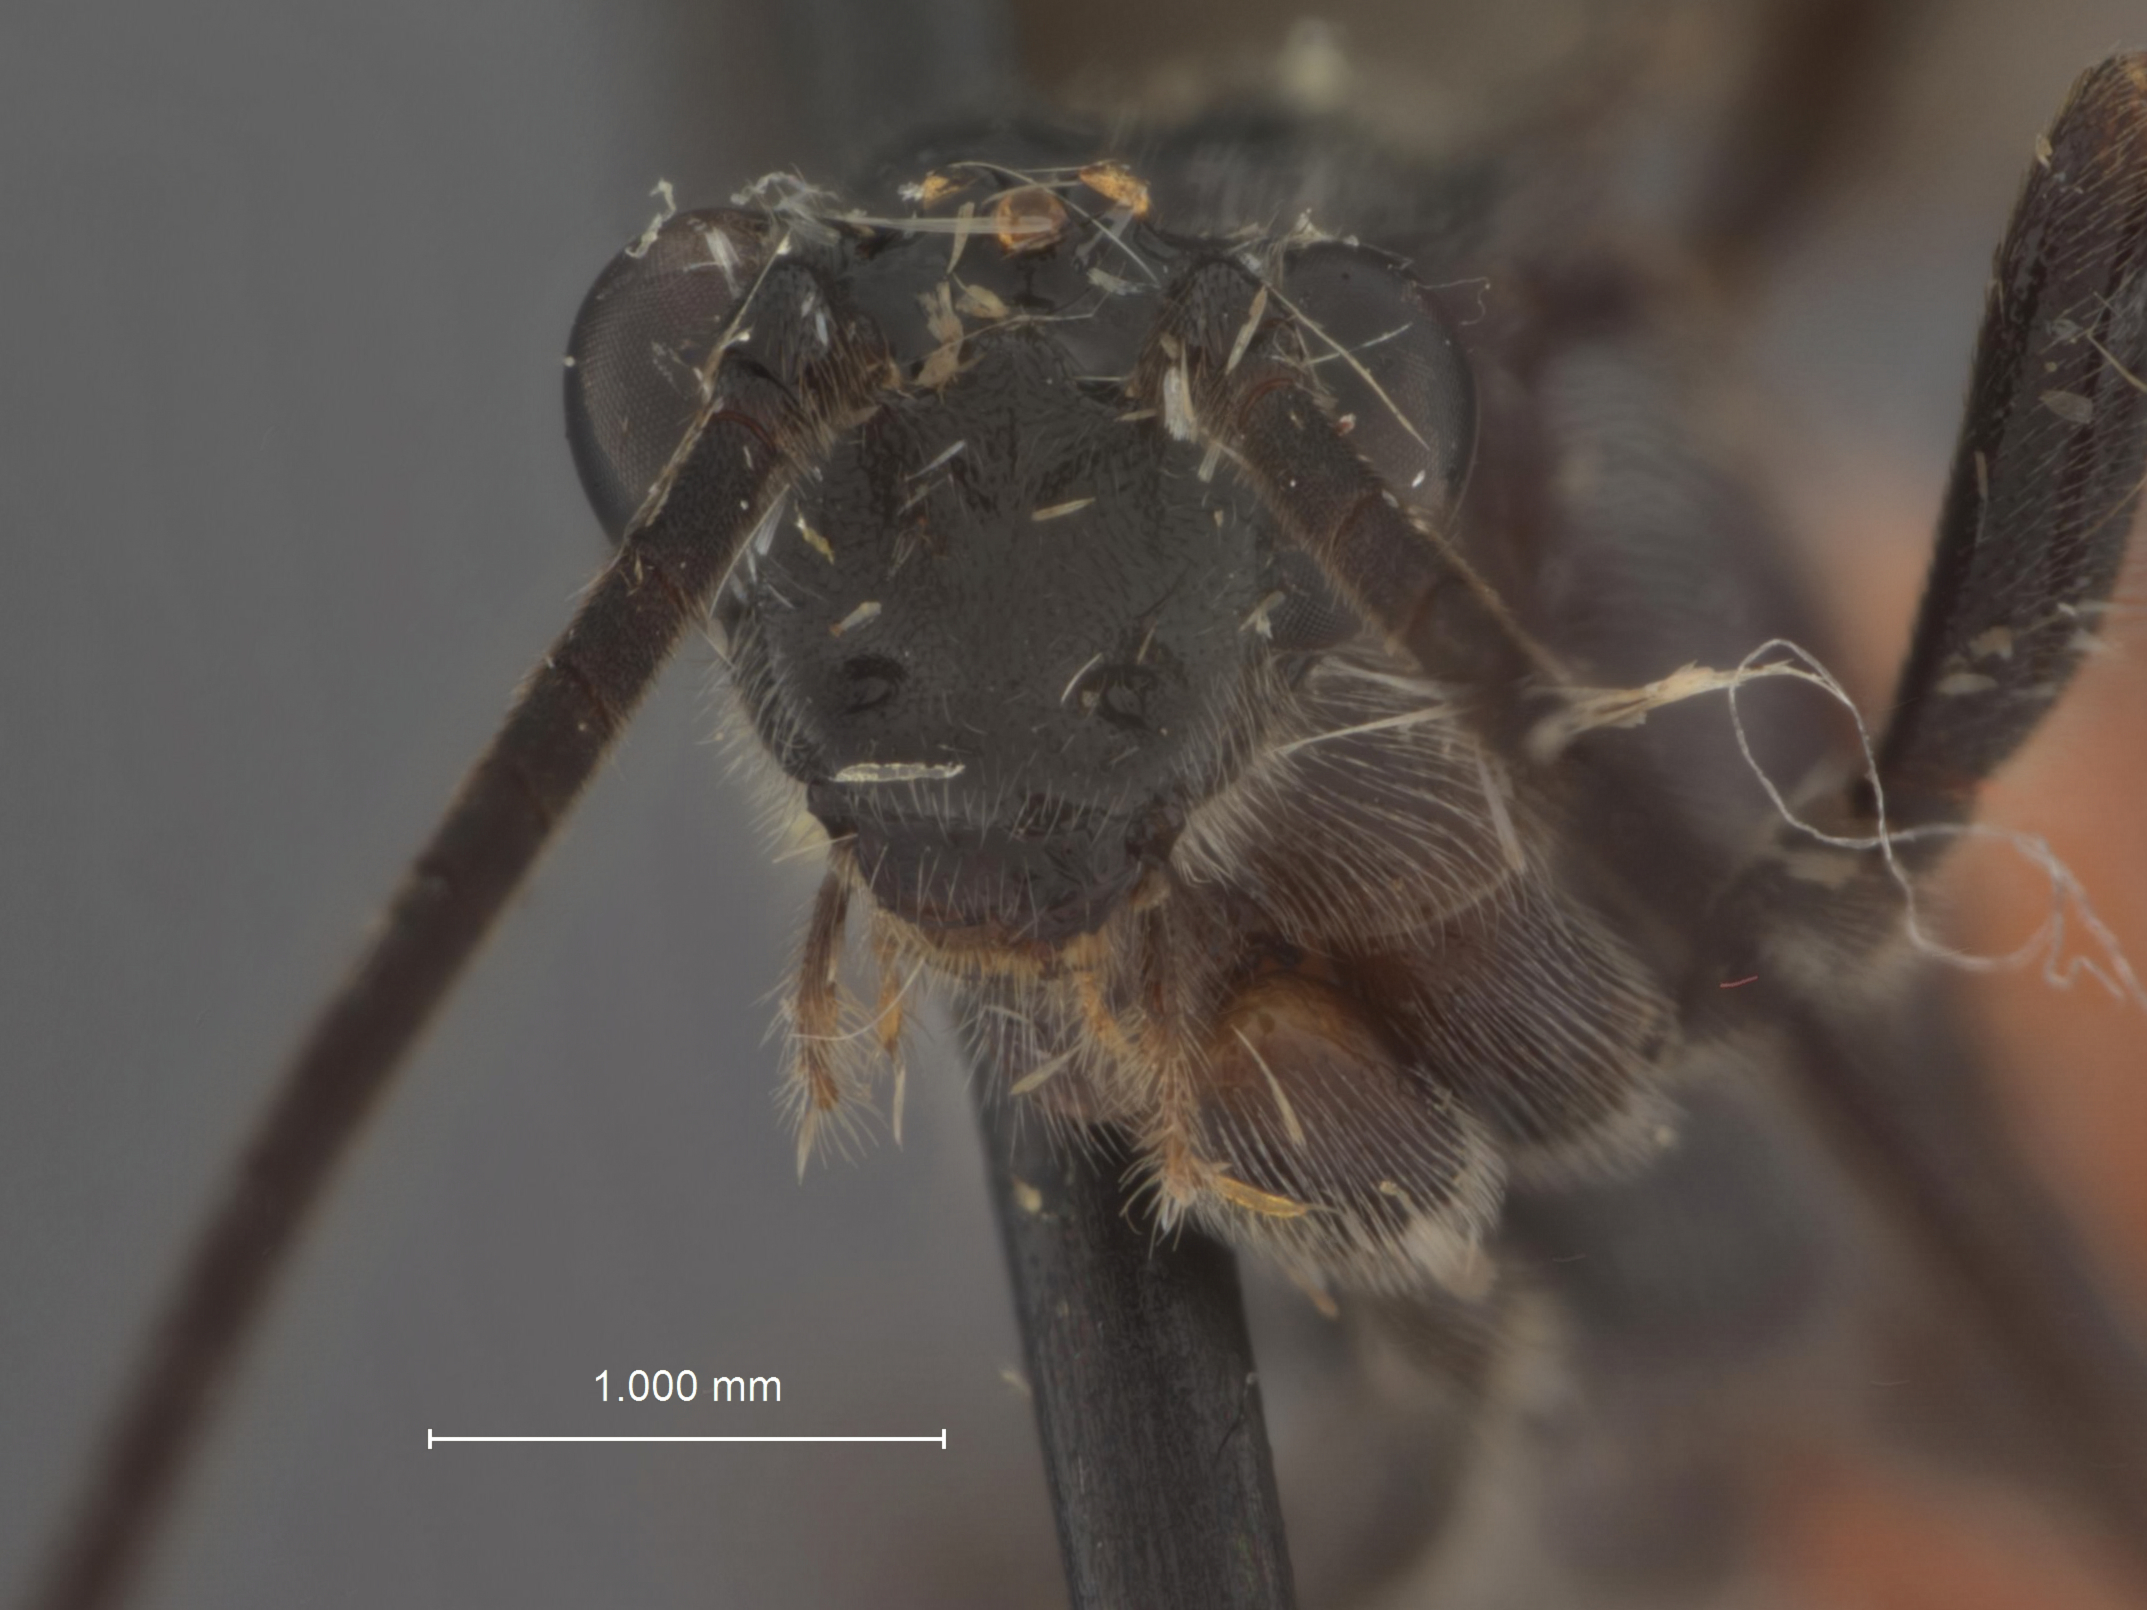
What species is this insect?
Bassus sanctus
